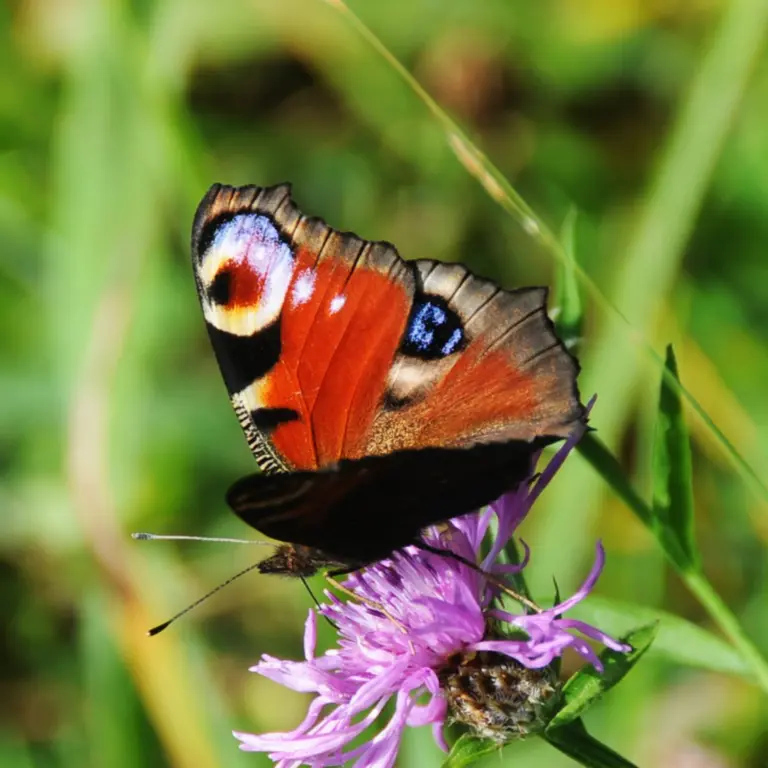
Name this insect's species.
Aglais io
